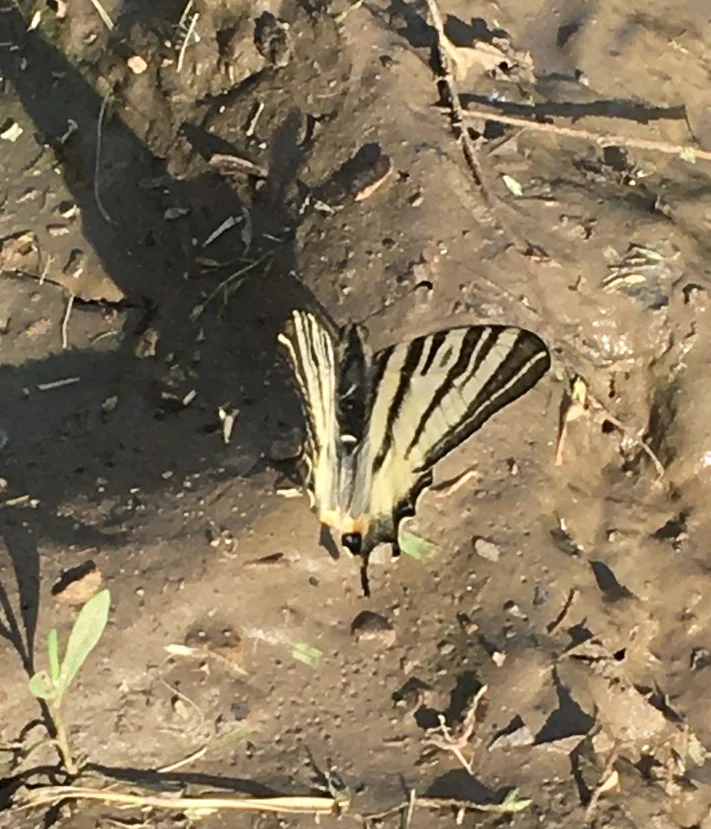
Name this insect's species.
Iphiclides podalirius
